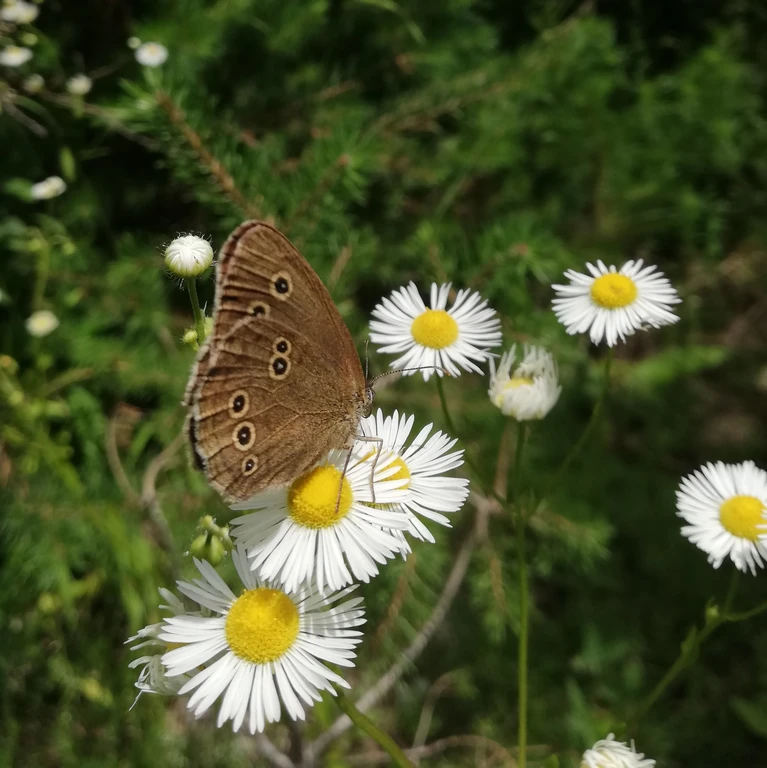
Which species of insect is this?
Aphantopus hyperantus
